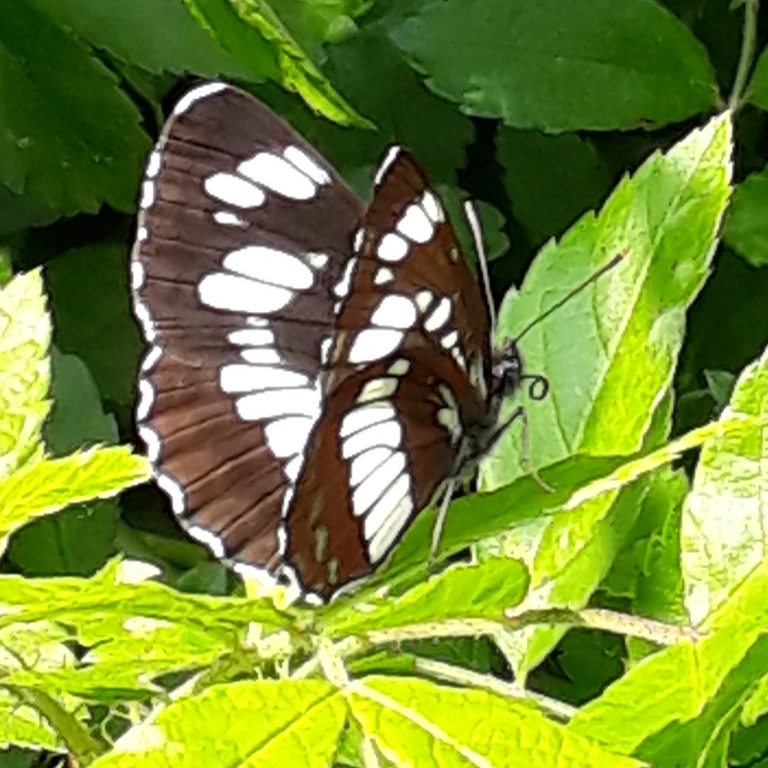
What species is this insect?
Neptis rivularis
